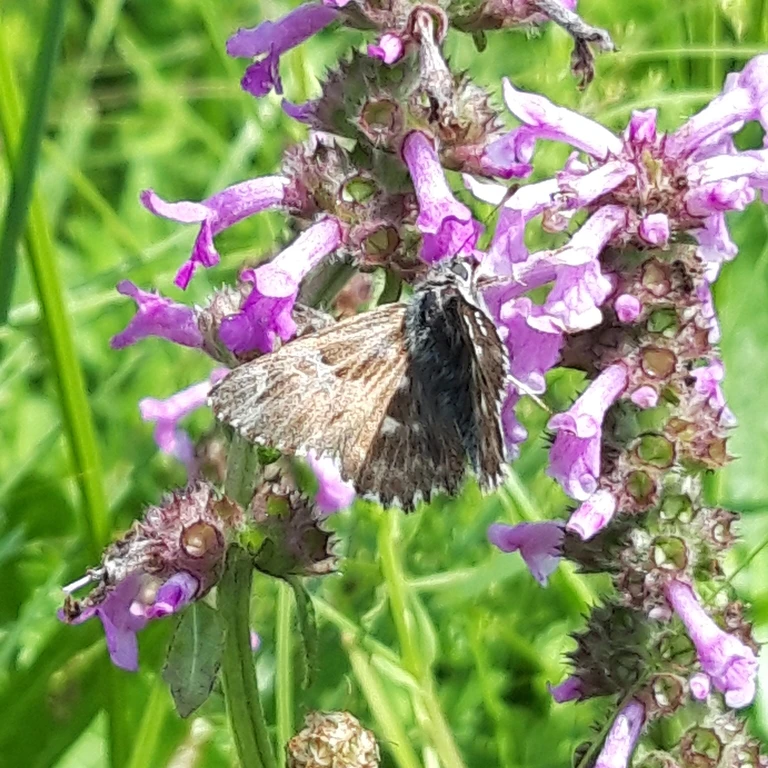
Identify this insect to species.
Muschampia floccifera (also Carcharodus floccifera)
